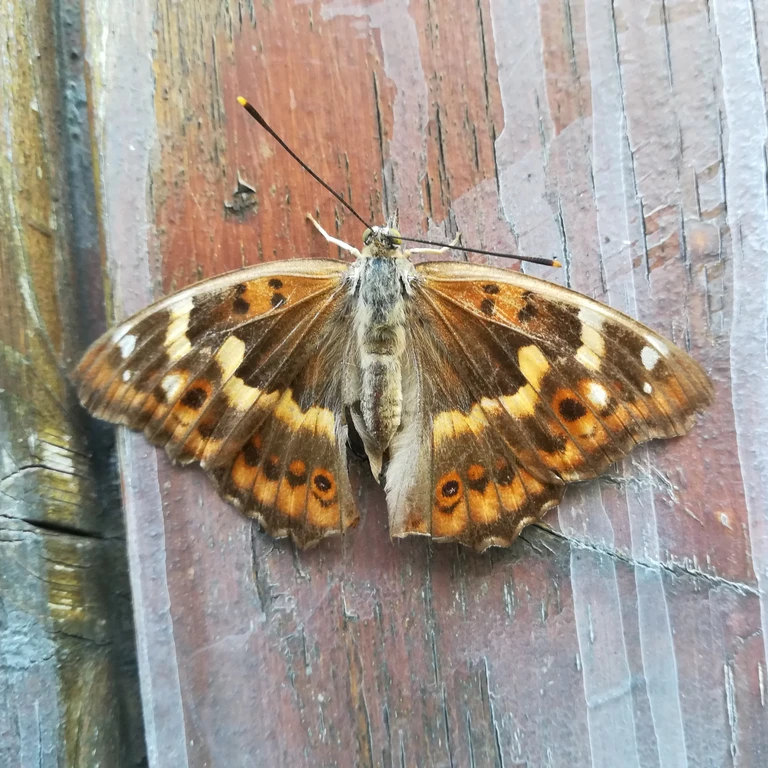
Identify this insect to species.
Apatura ilia
